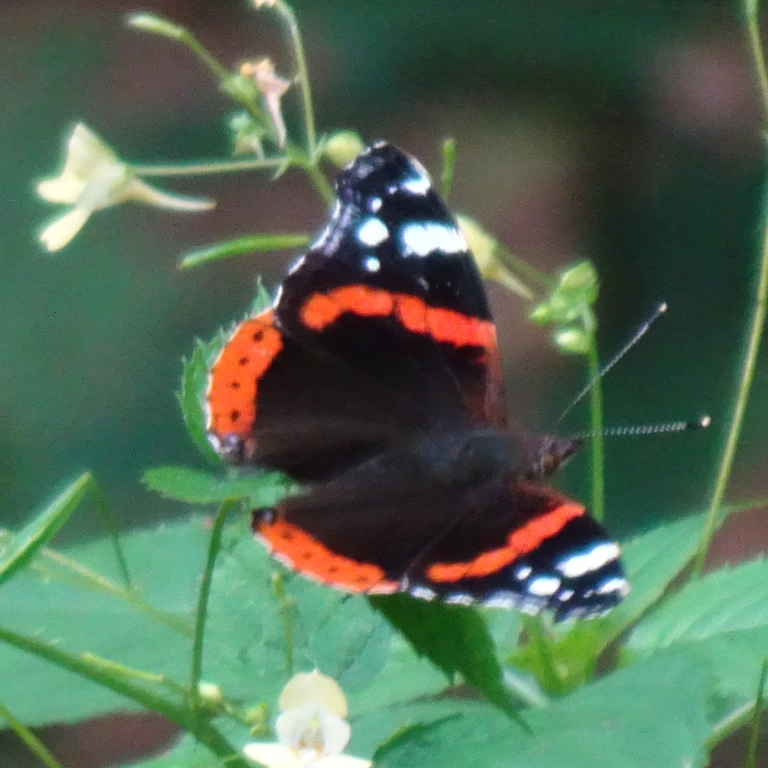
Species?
Vanessa atalanta
